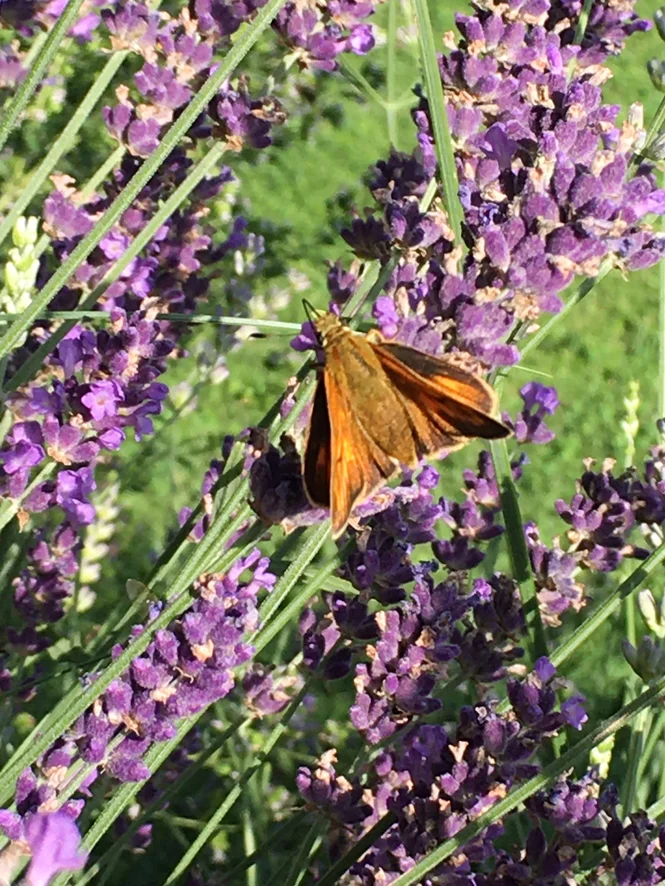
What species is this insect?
Ochlodes sylvanus (also Ochlodes venata)
